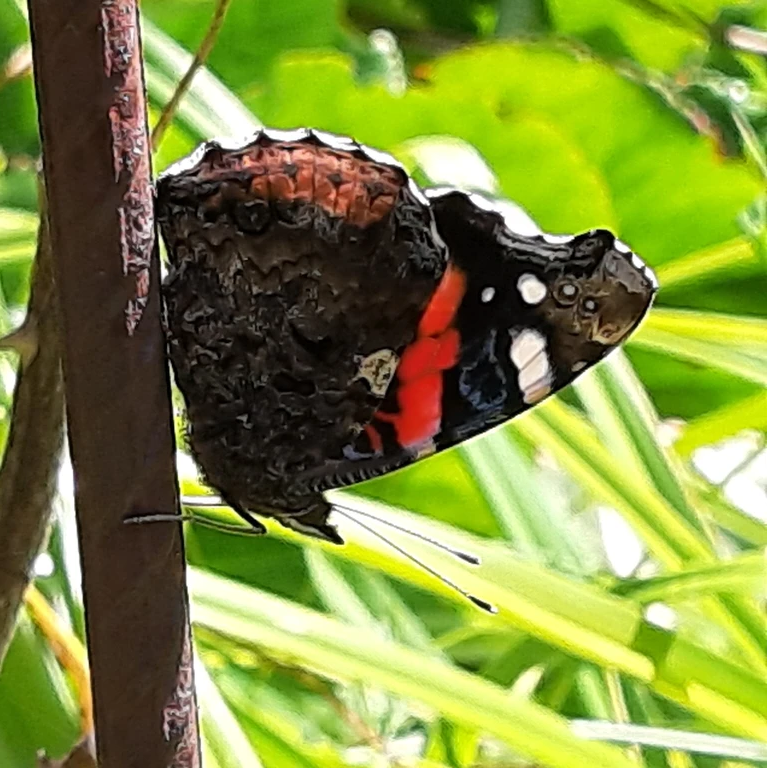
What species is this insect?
Vanessa atalanta
